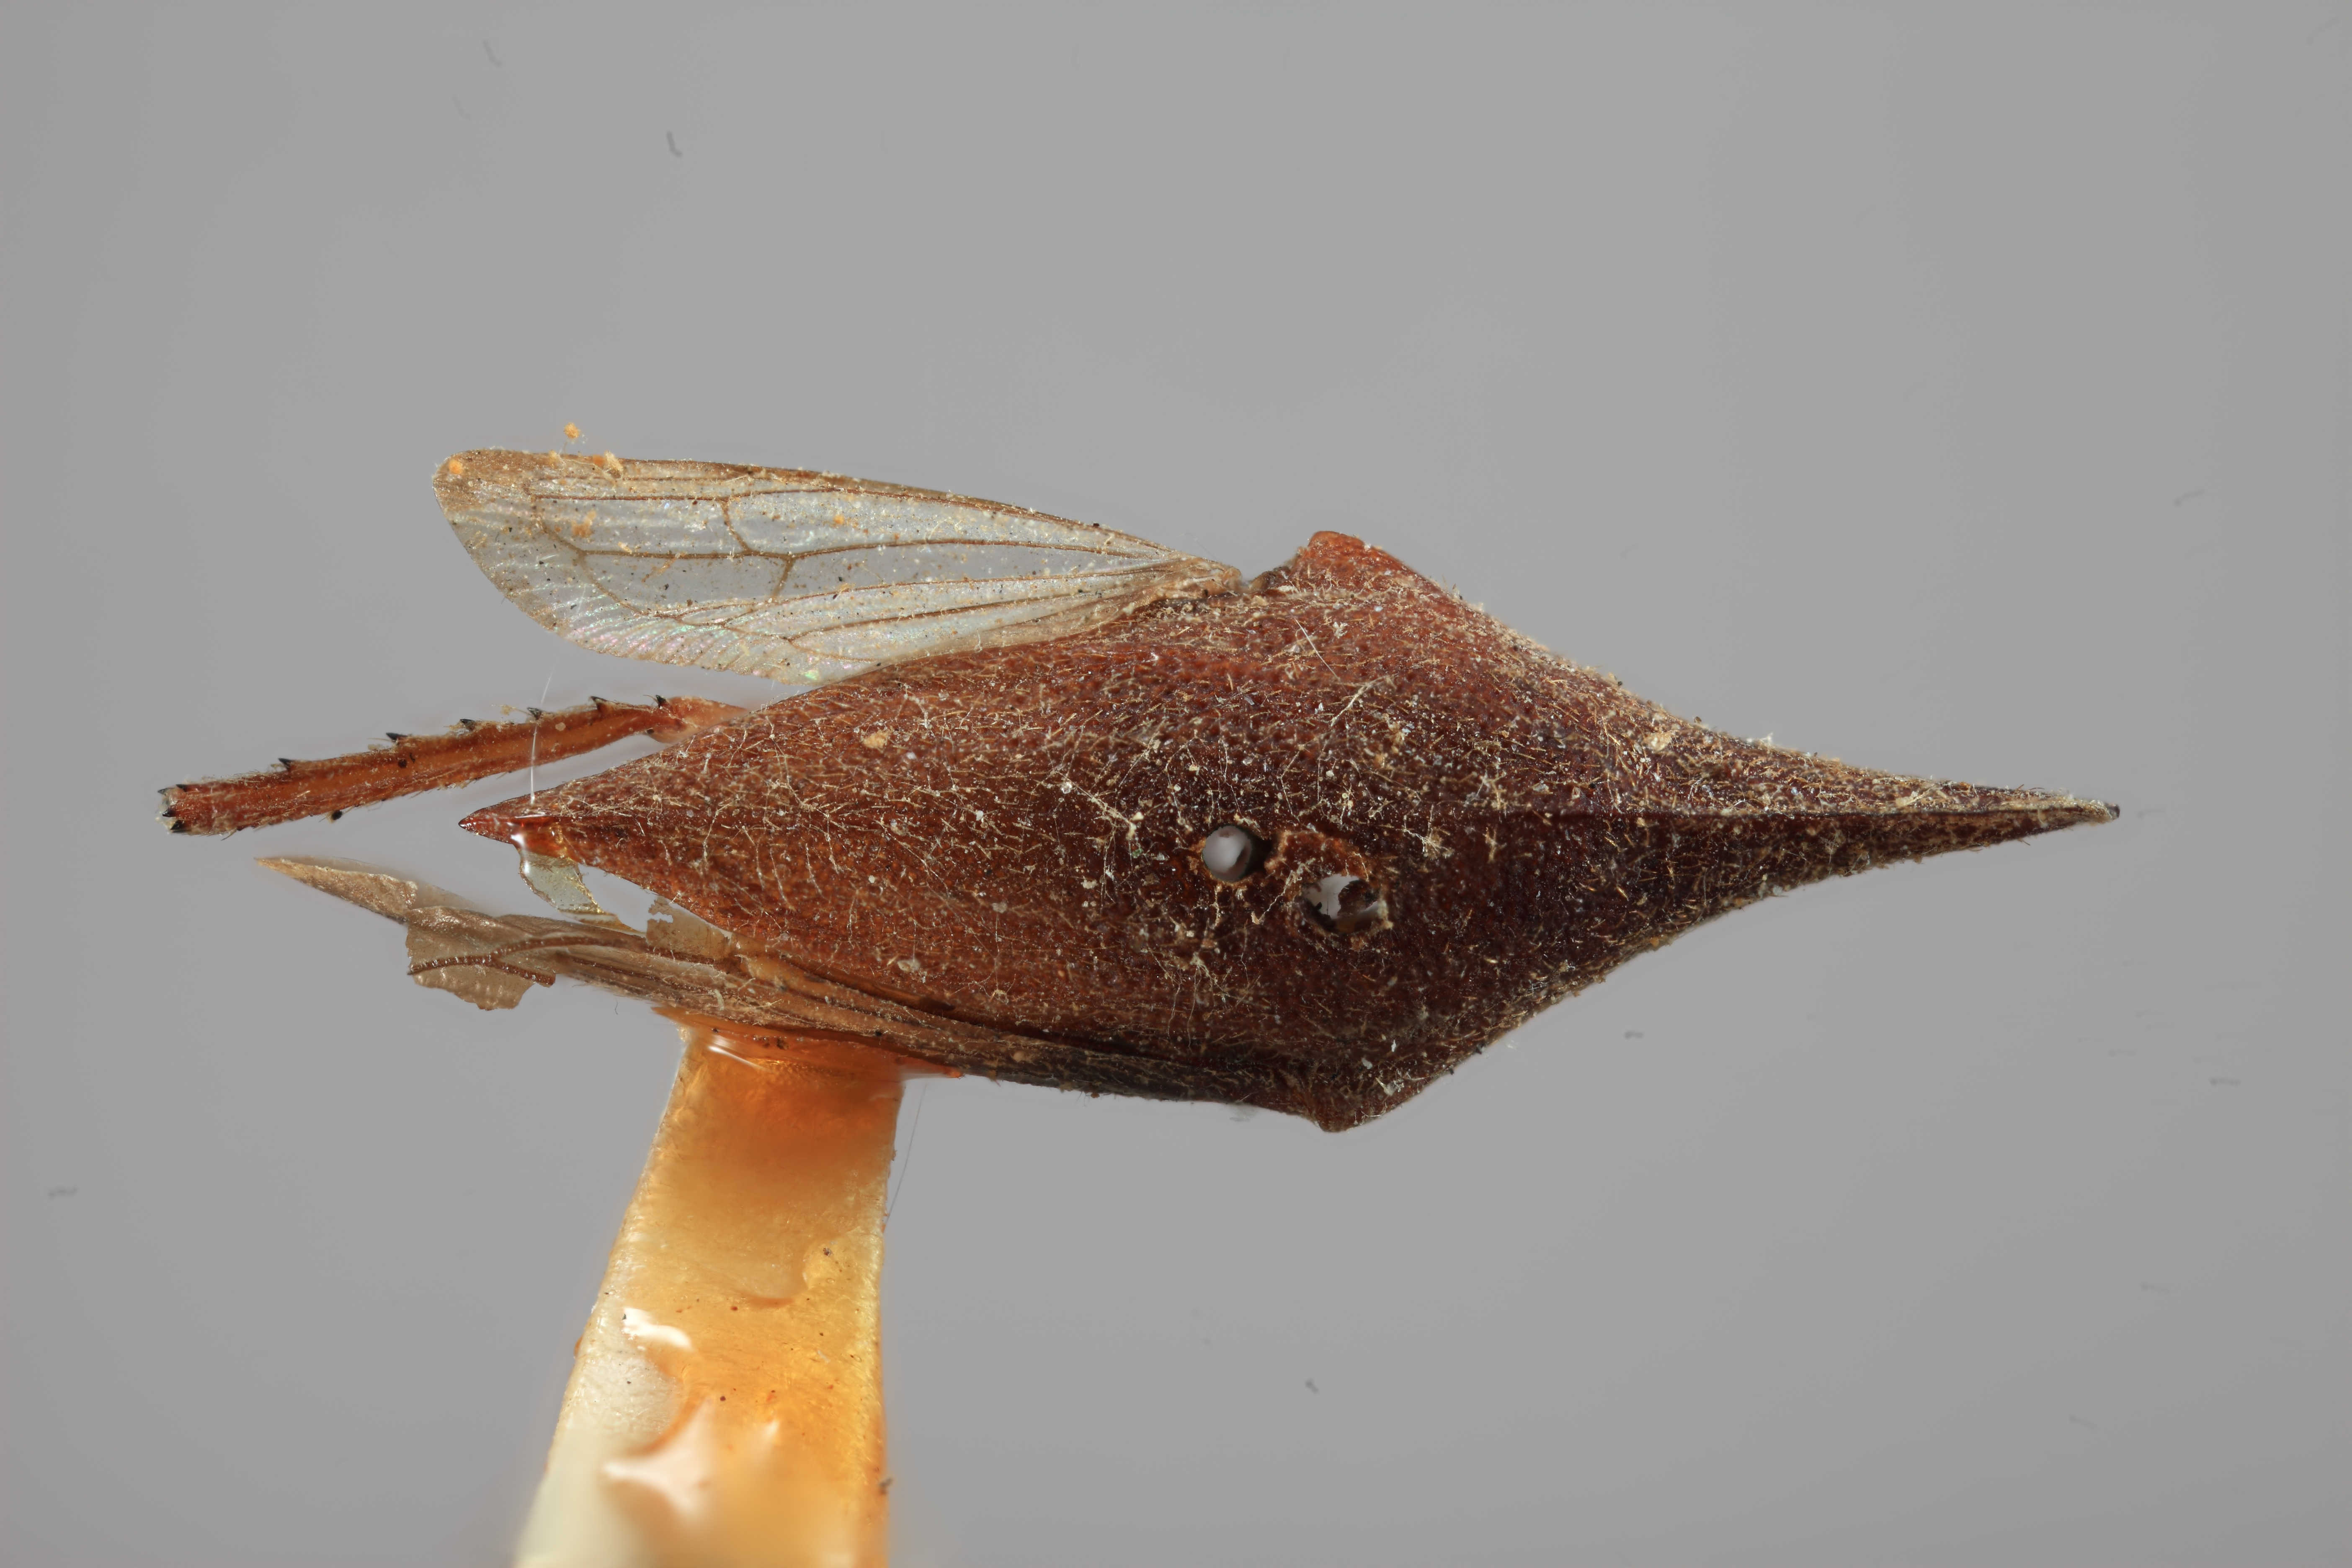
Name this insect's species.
Guayaquila rareriana
